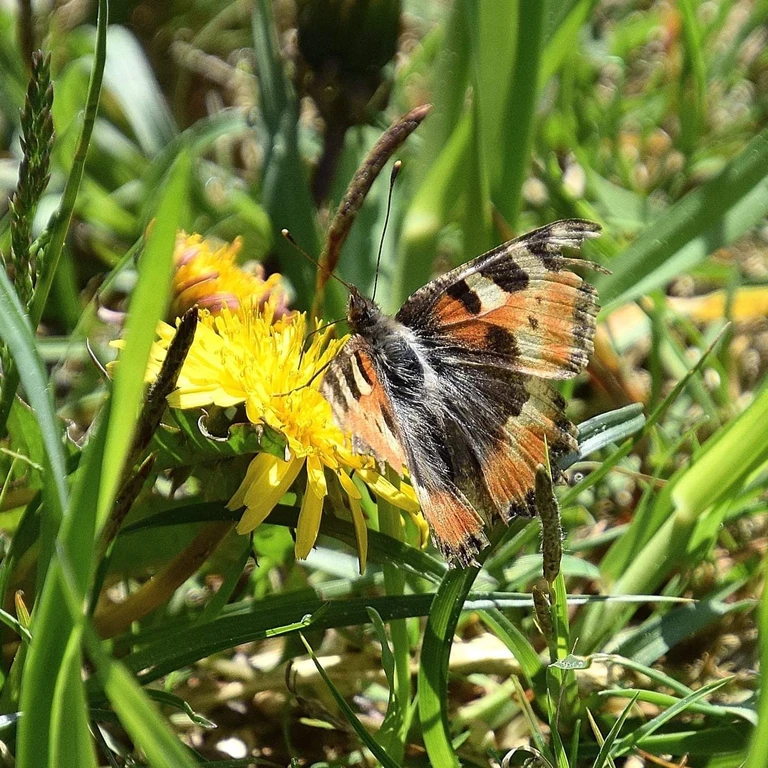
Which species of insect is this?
Aglais urticae
